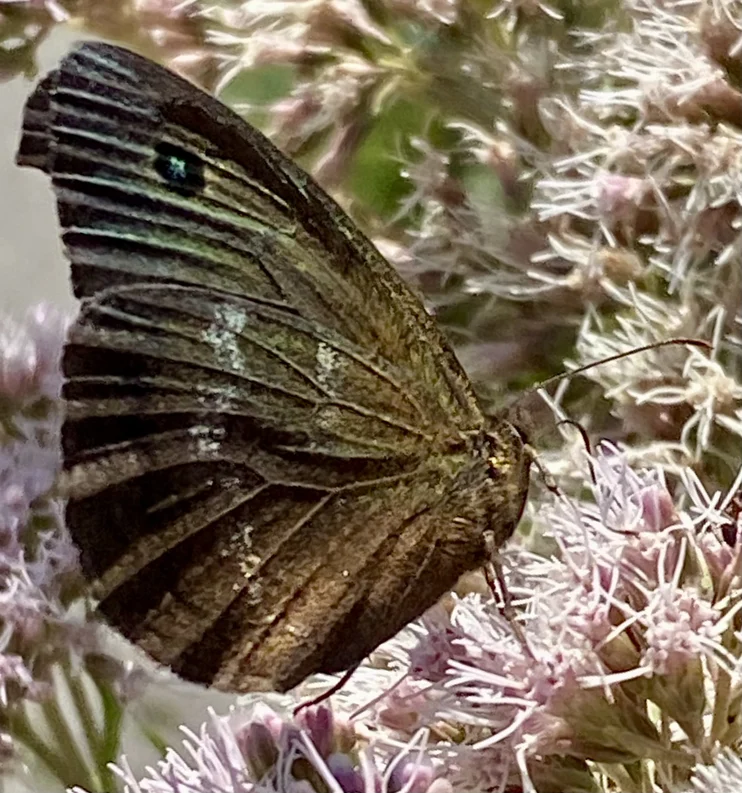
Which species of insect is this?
Minois dryas
